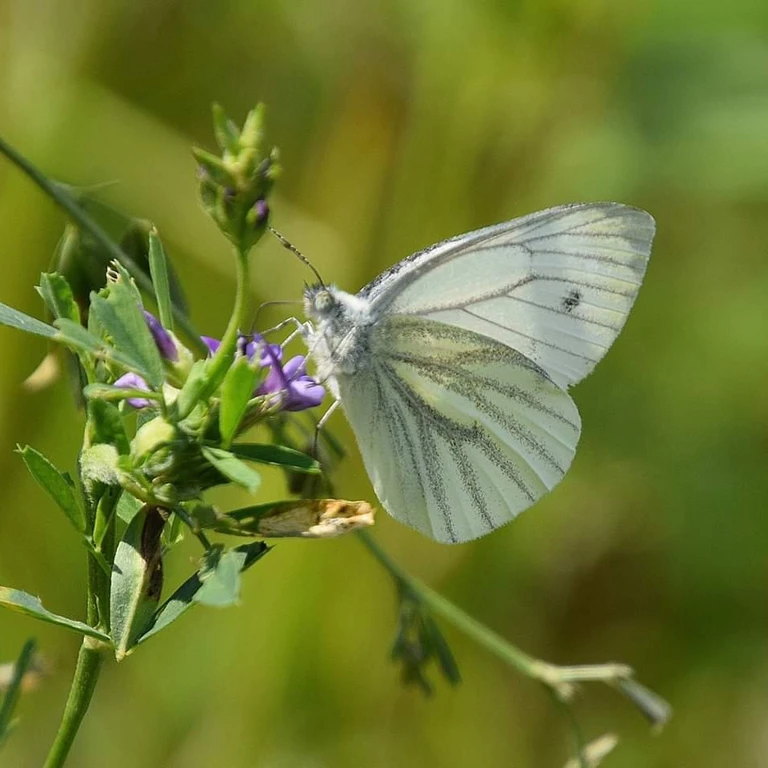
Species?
Pieris napi
